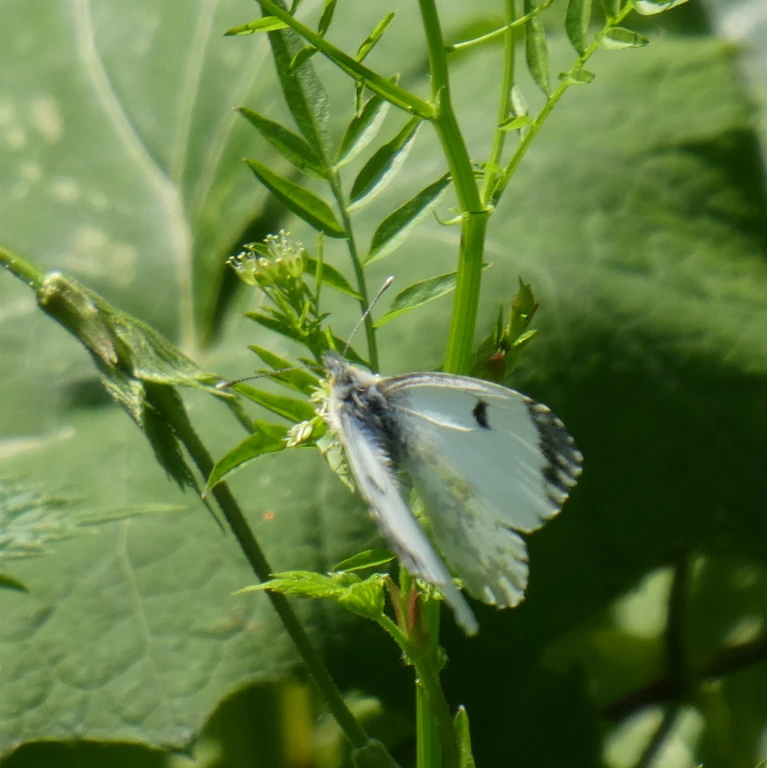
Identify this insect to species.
Anthocharis cardamines
